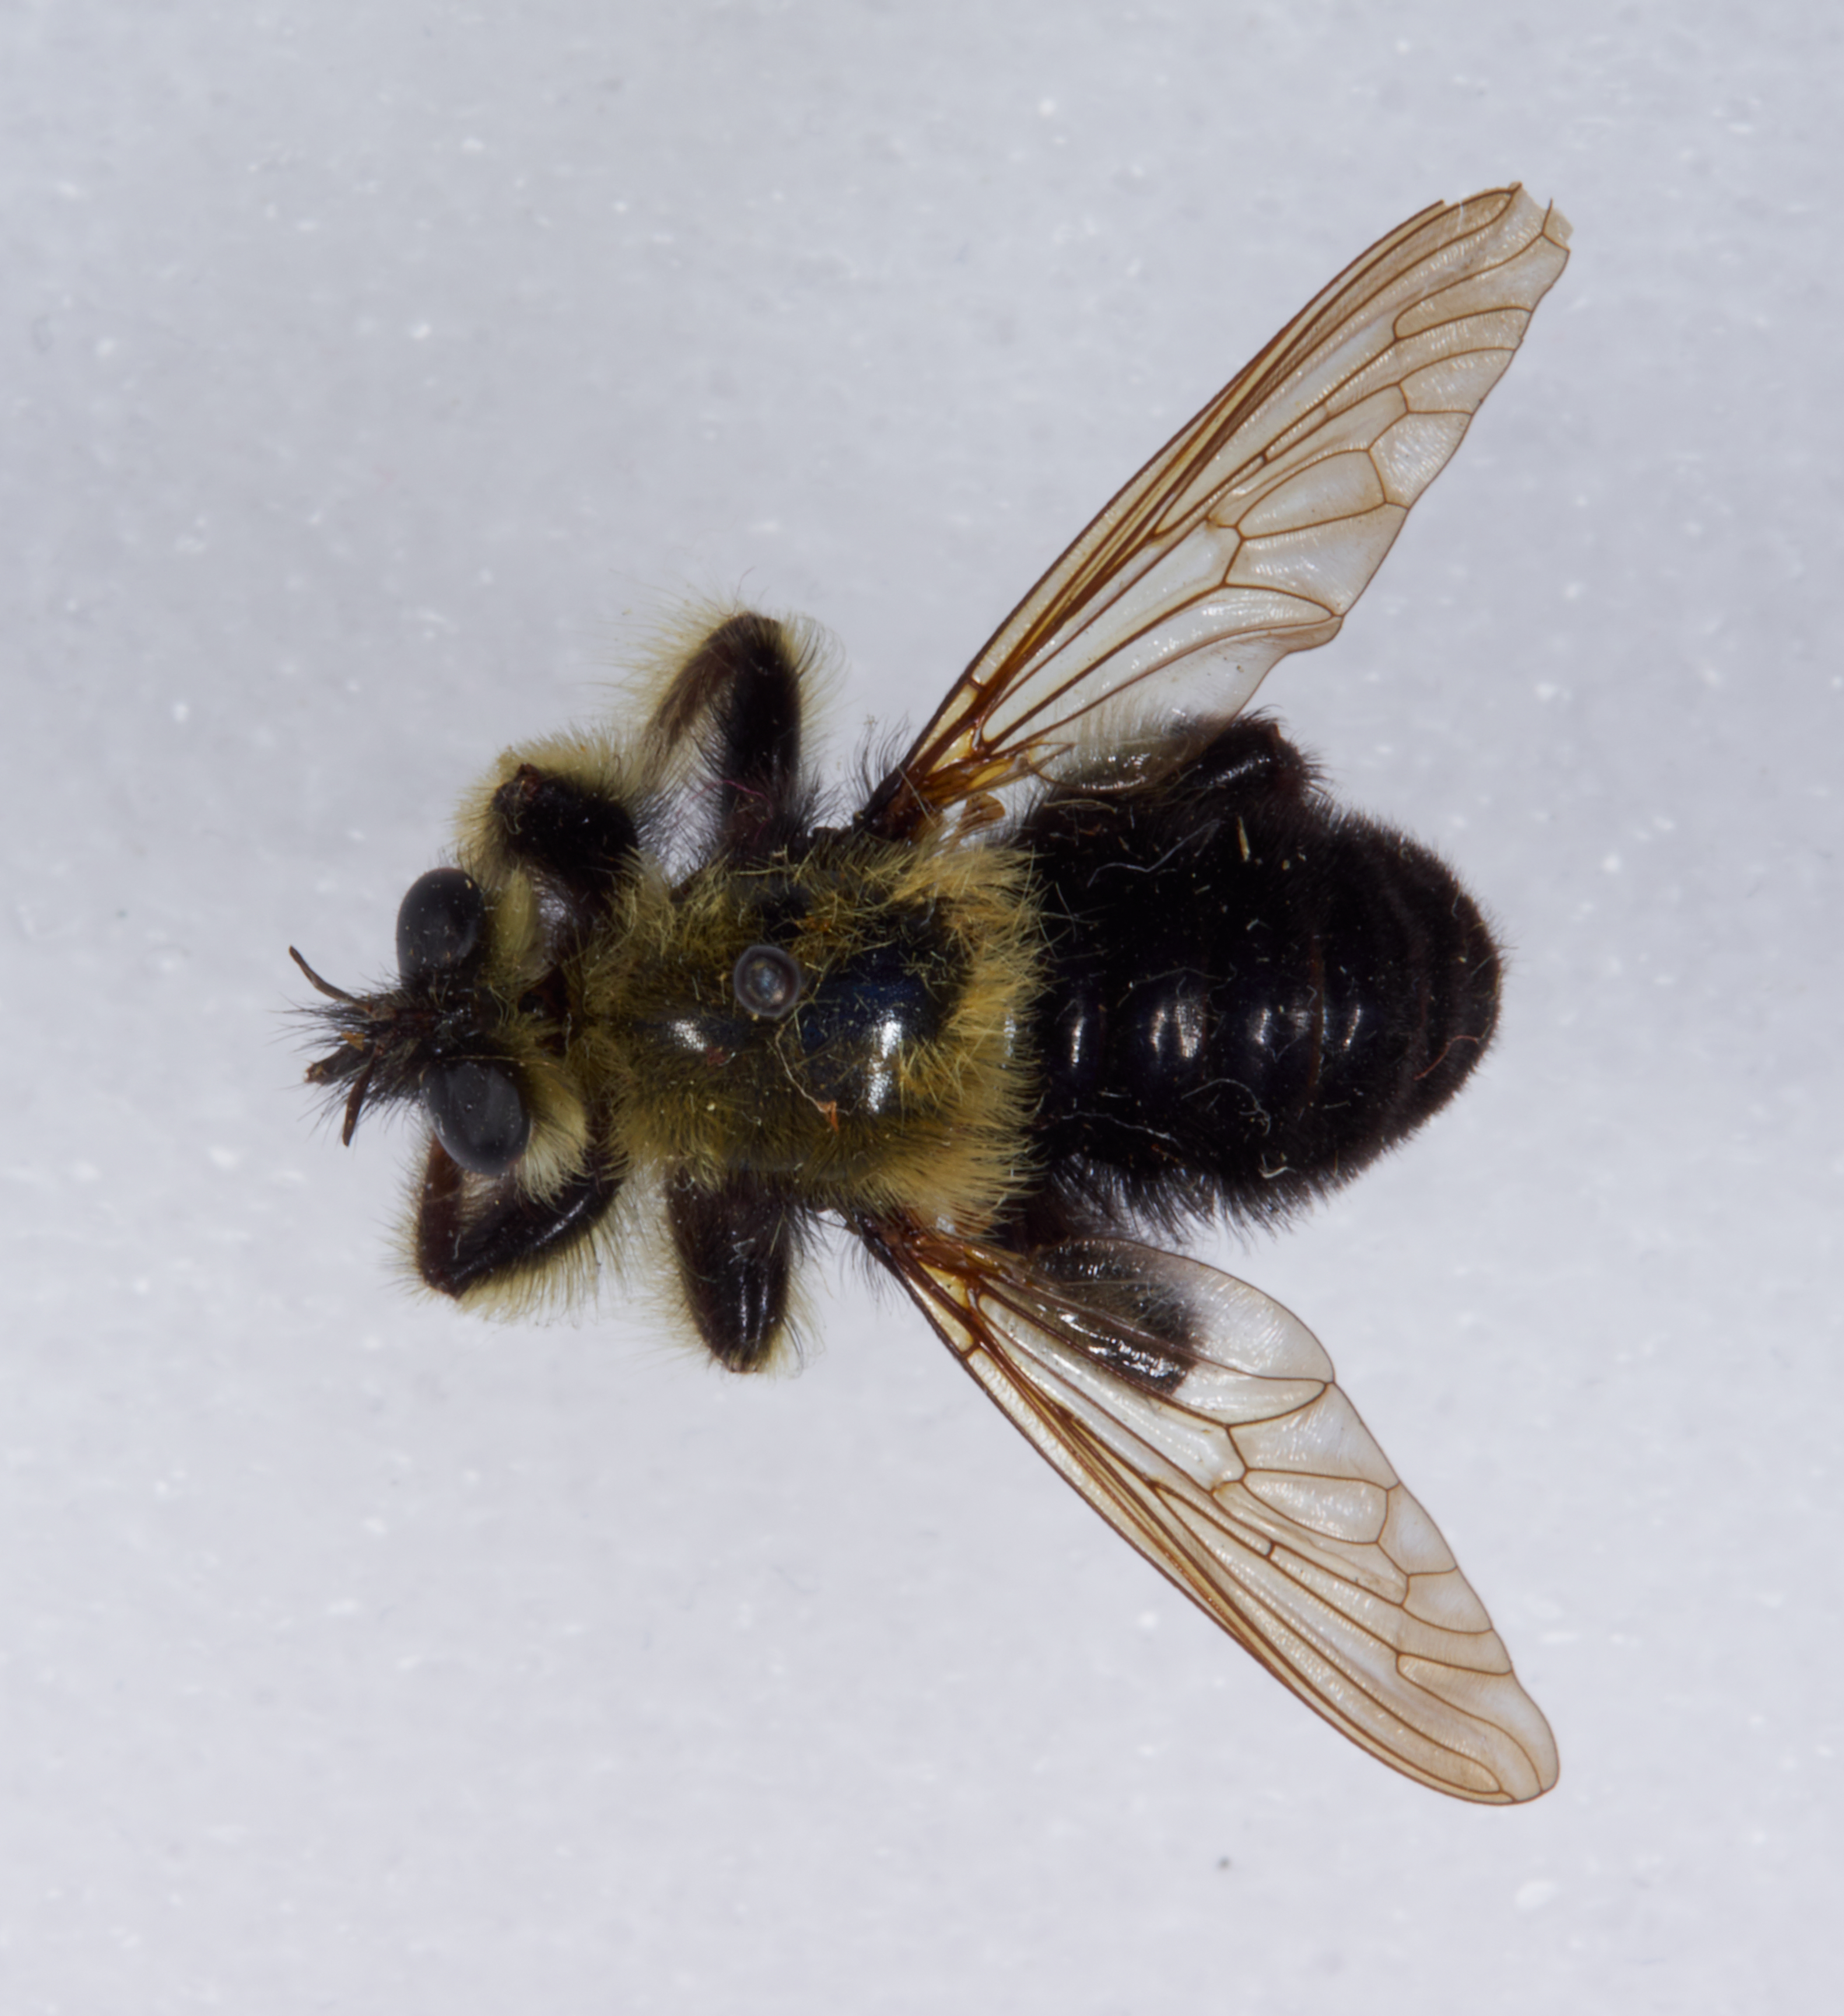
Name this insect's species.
Laphria affinis
